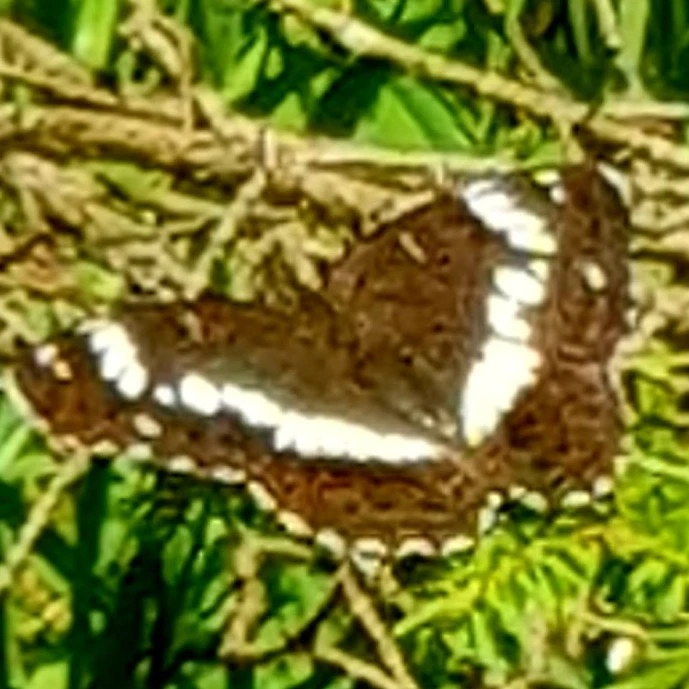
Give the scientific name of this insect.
Limenitis camilla (also Ladoga camilla)
